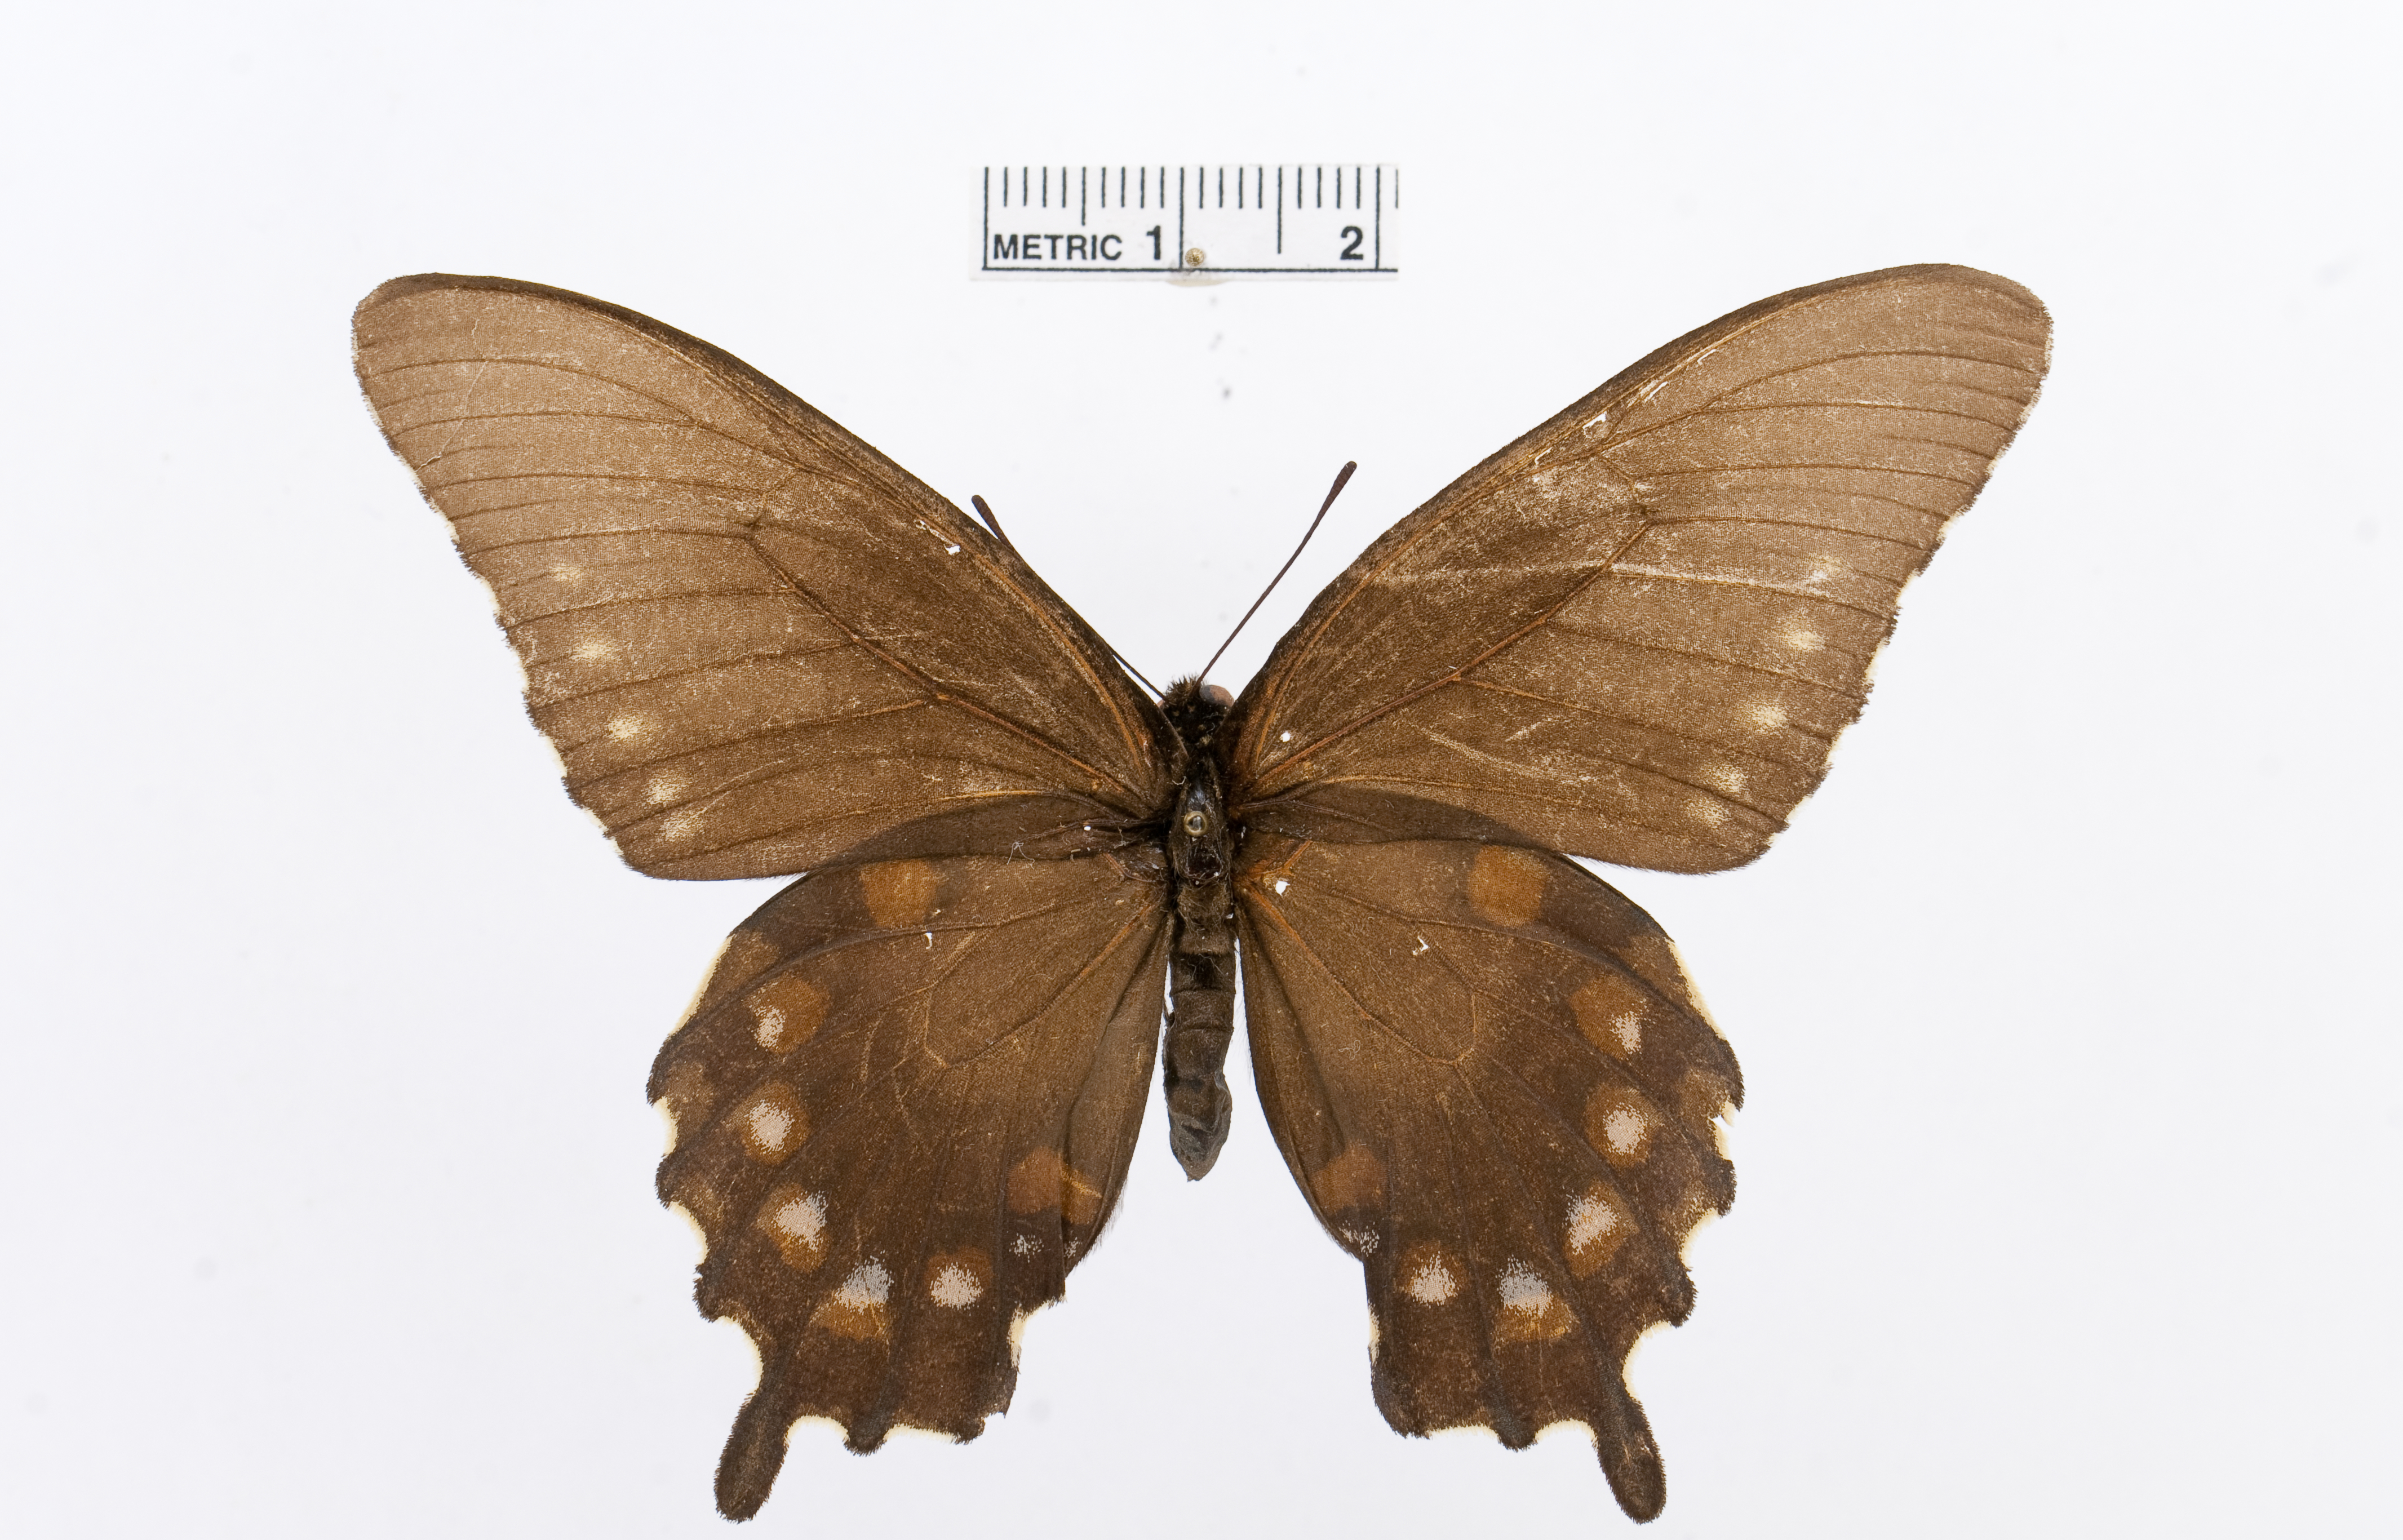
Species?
Battus philenor
